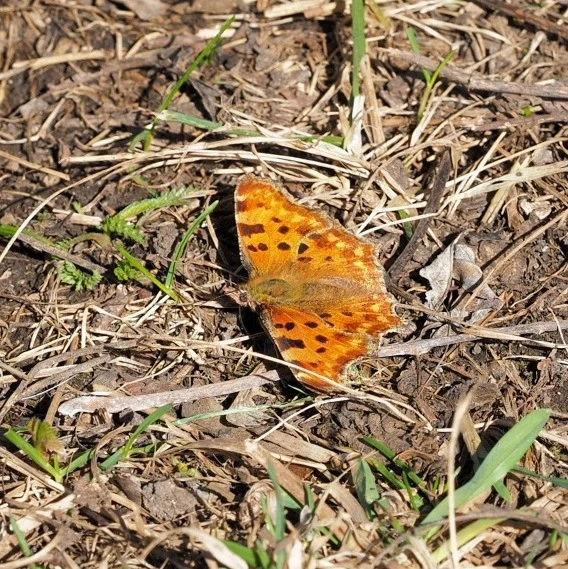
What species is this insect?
Polygonia c-album
